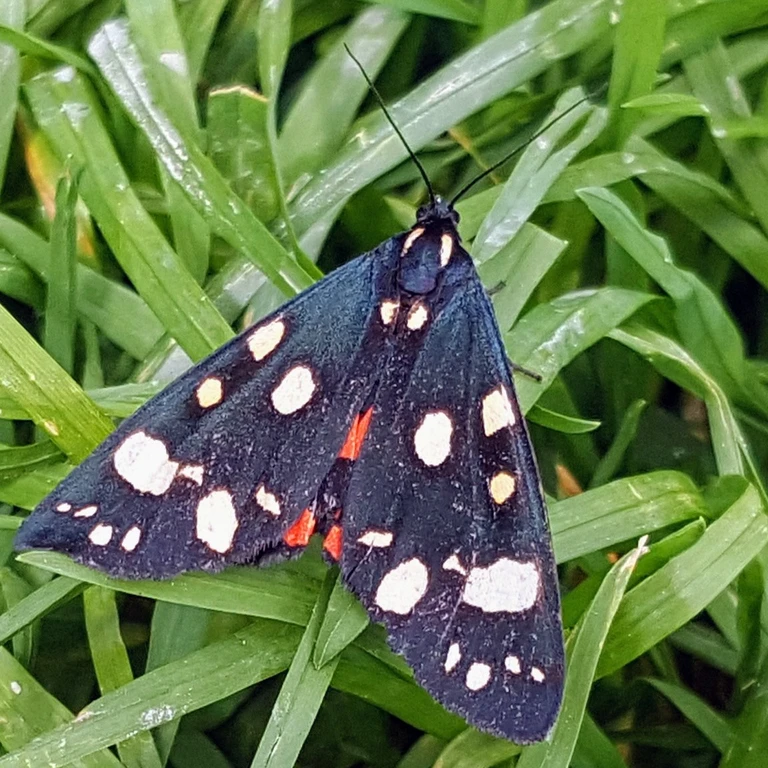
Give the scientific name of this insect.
Callimorpha dominula
